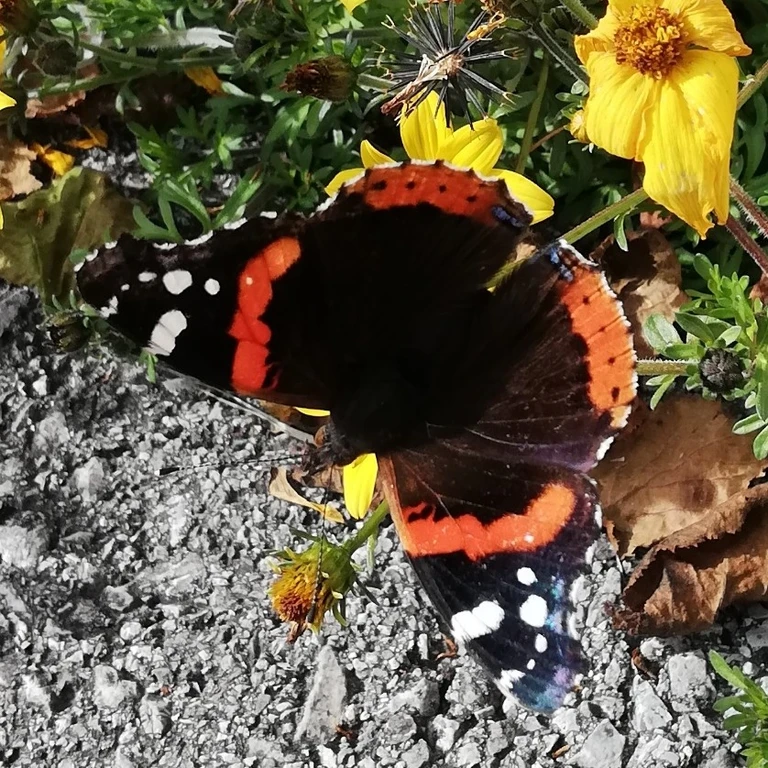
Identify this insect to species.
Vanessa atalanta
